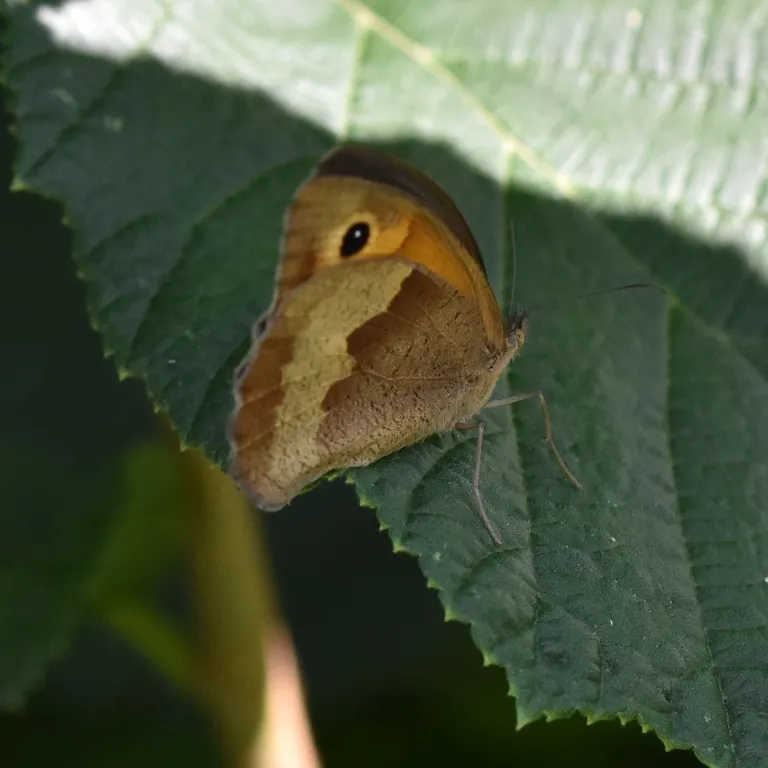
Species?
Maniola jurtina
